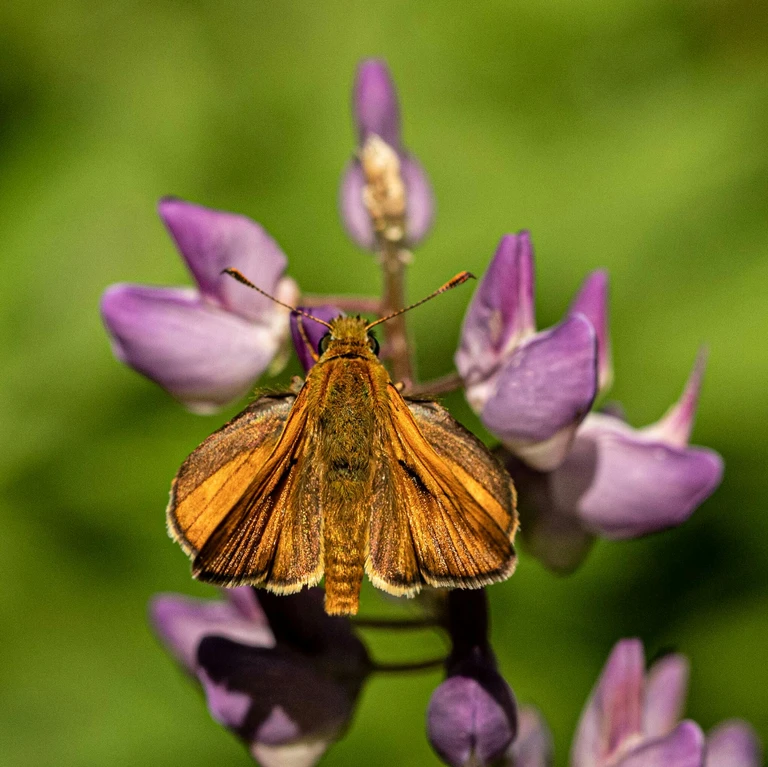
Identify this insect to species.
Ochlodes sylvanus (also Ochlodes venata)
